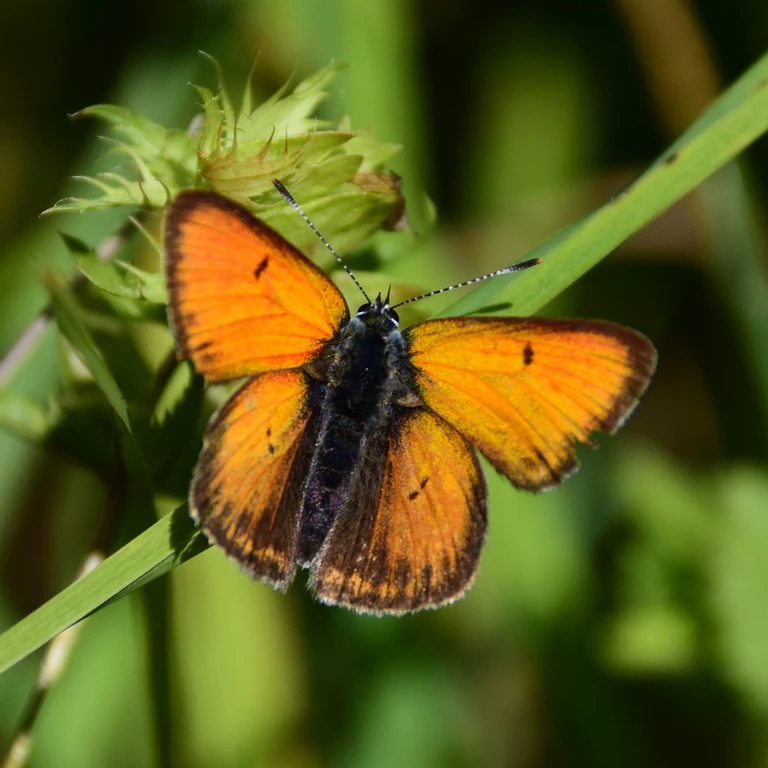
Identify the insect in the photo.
Lycaena hippothoe (also Palaeochrysophanus hippothoe)
